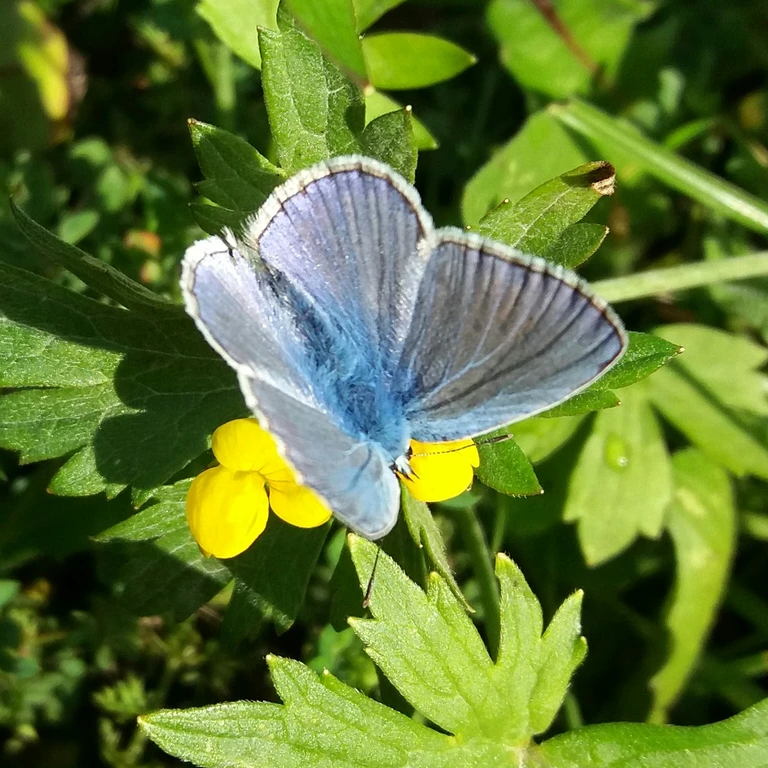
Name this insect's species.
Polyommatus icarus
